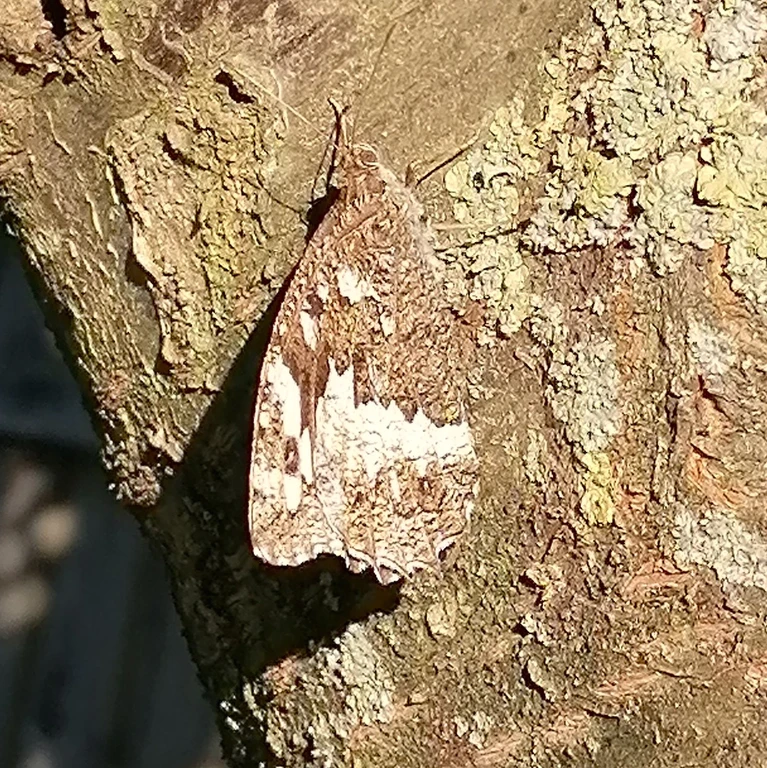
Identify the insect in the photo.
Brintesia circe
